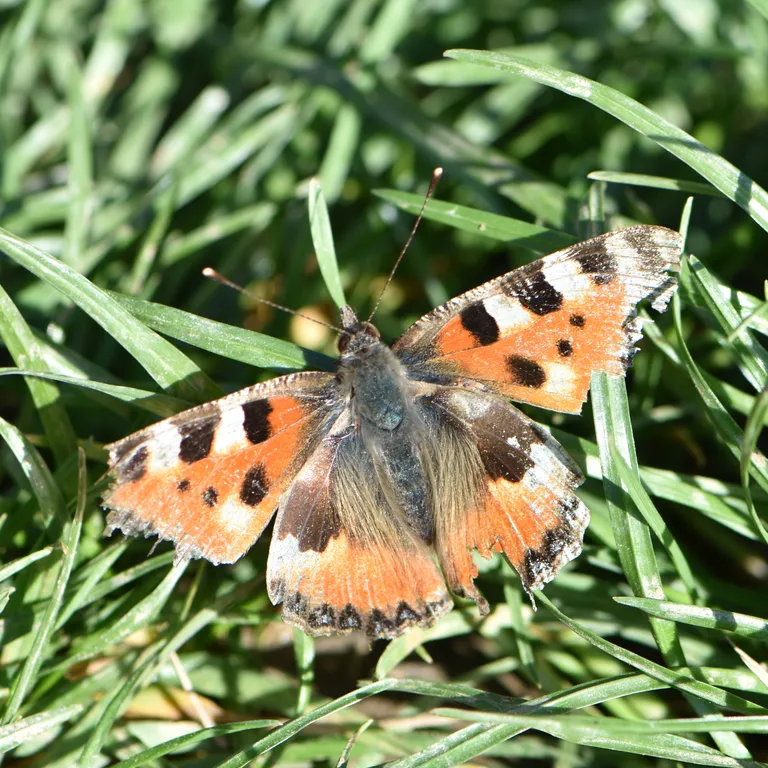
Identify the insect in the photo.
Aglais urticae
